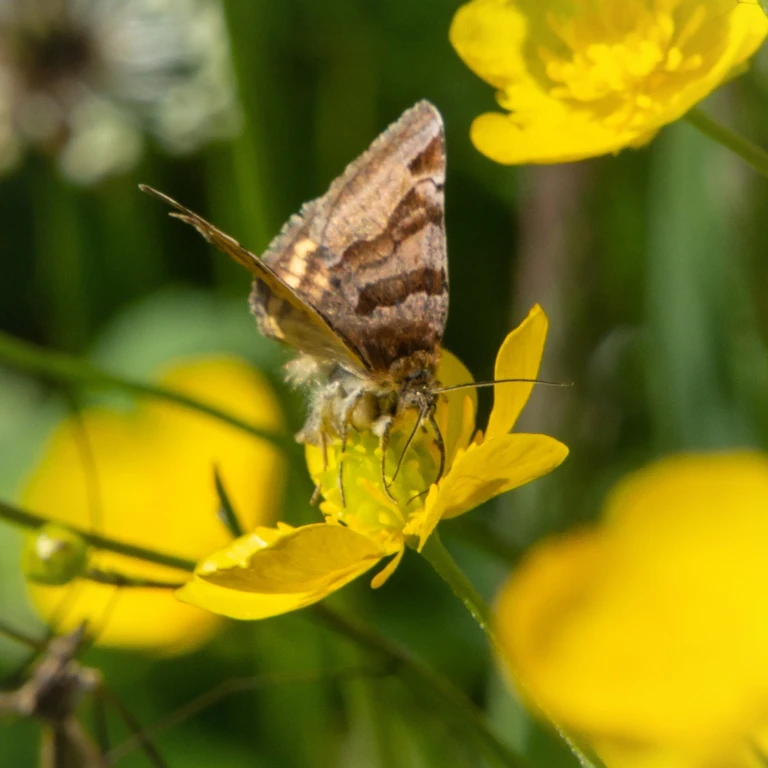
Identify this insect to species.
Euclidia glyphica
